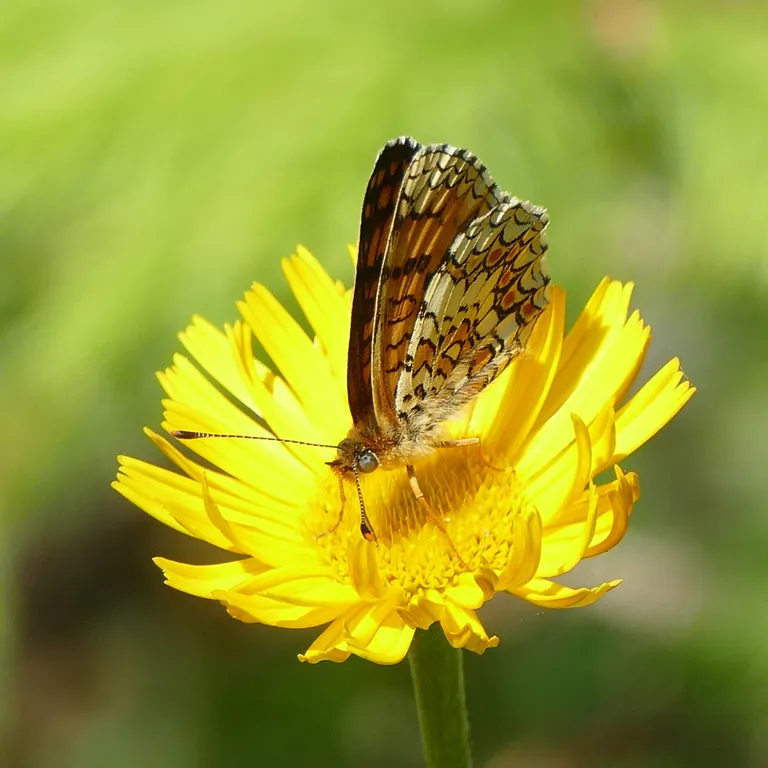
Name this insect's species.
Melitaea phoebe
